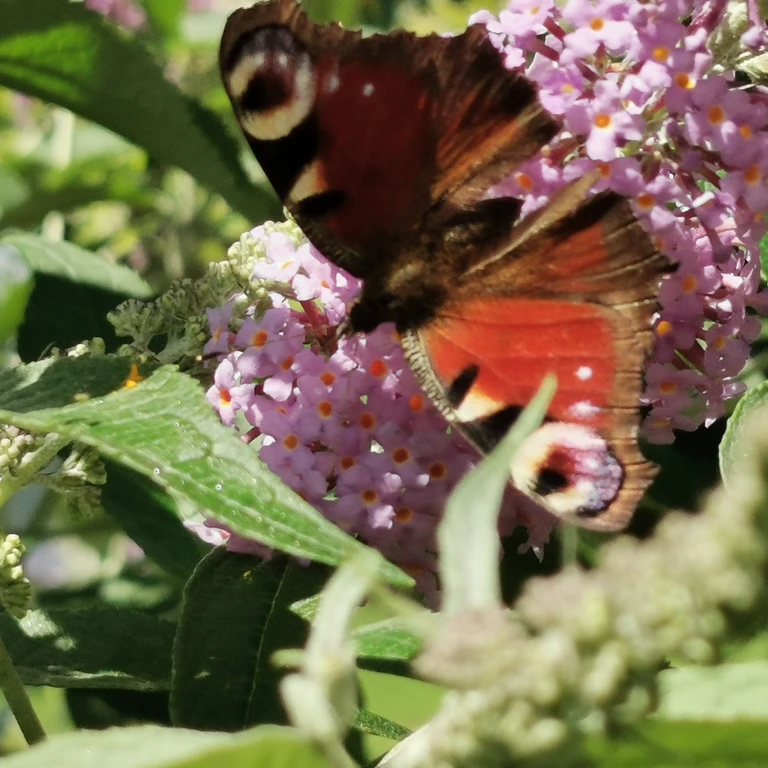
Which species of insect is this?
Aglais io
